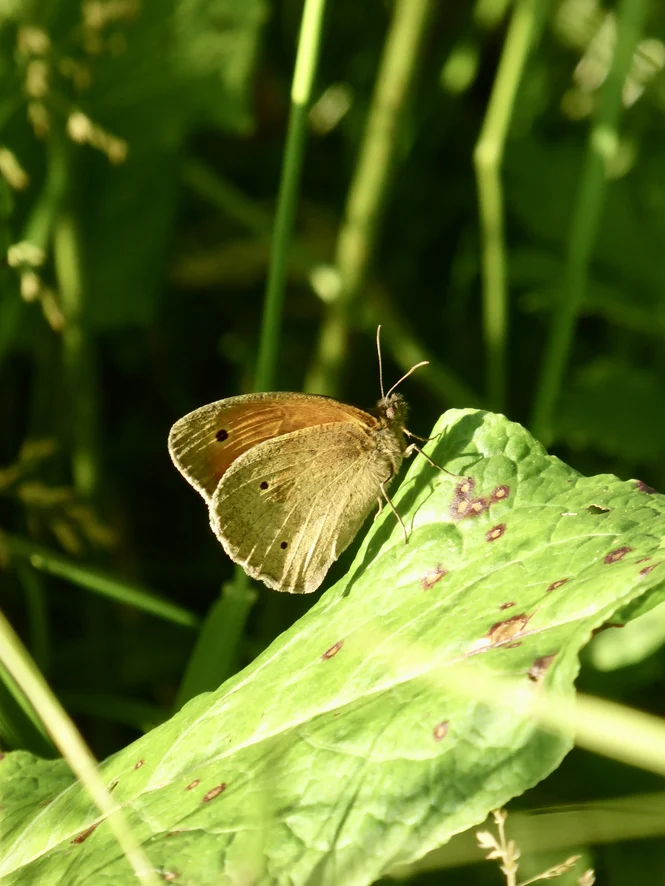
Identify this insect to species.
Maniola jurtina
